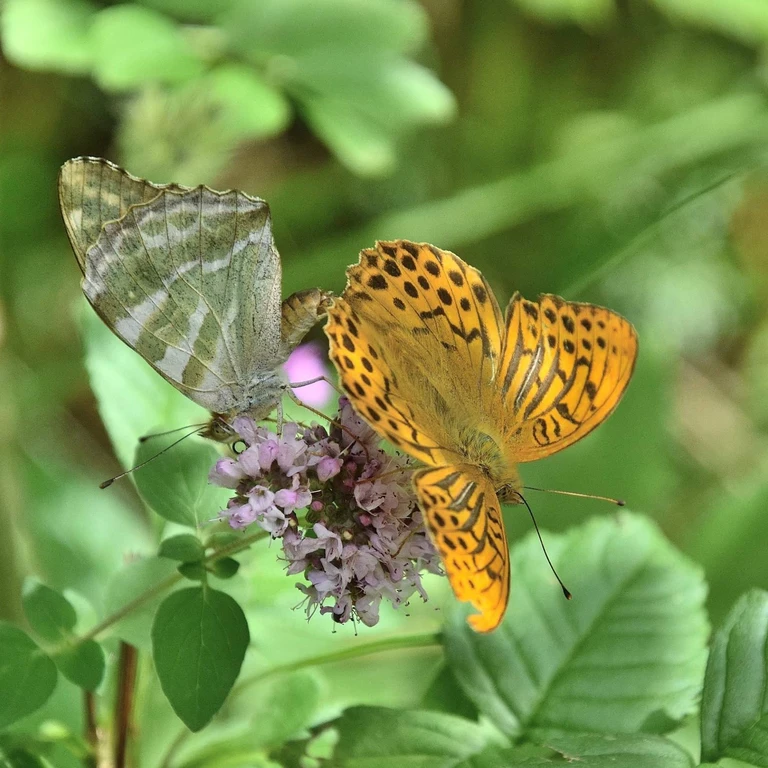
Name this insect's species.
Argynnis paphia
